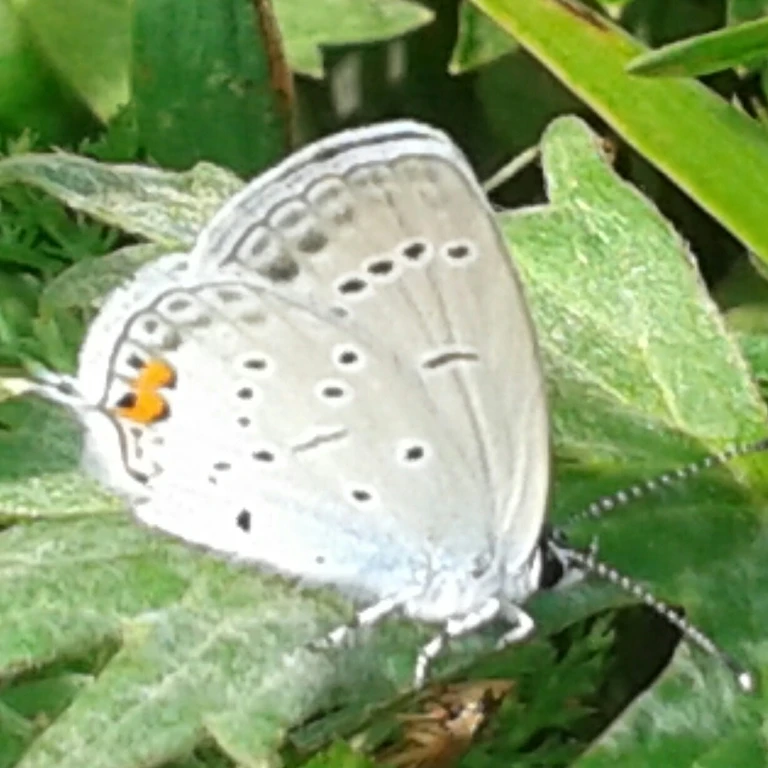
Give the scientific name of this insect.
Cupido argiades (also Elkalyce argiades)
